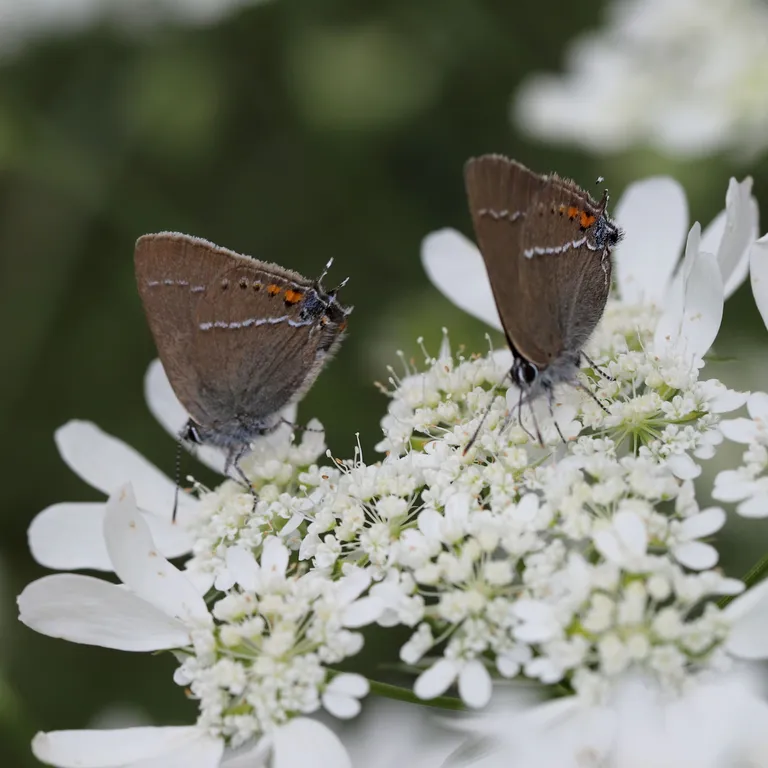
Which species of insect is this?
Satyrium spini (also Tuttiola spini)
